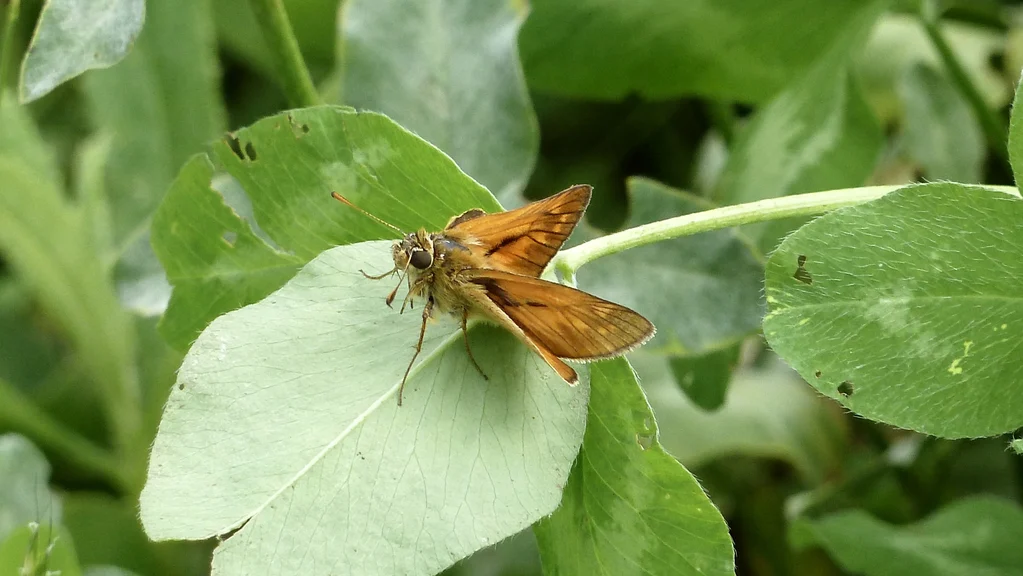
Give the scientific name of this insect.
Ochlodes sylvanus (also Ochlodes venata)
